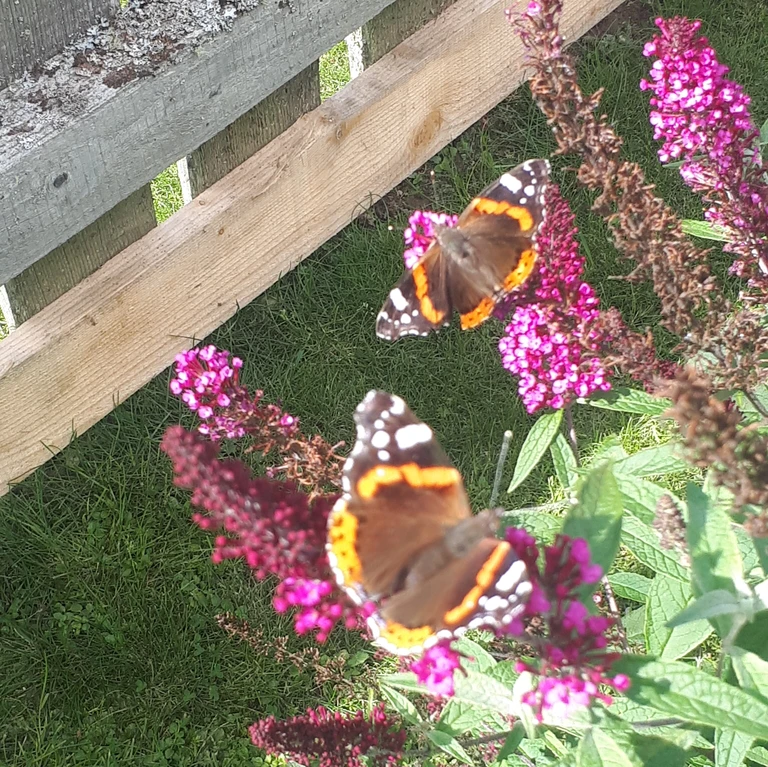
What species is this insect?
Vanessa atalanta
